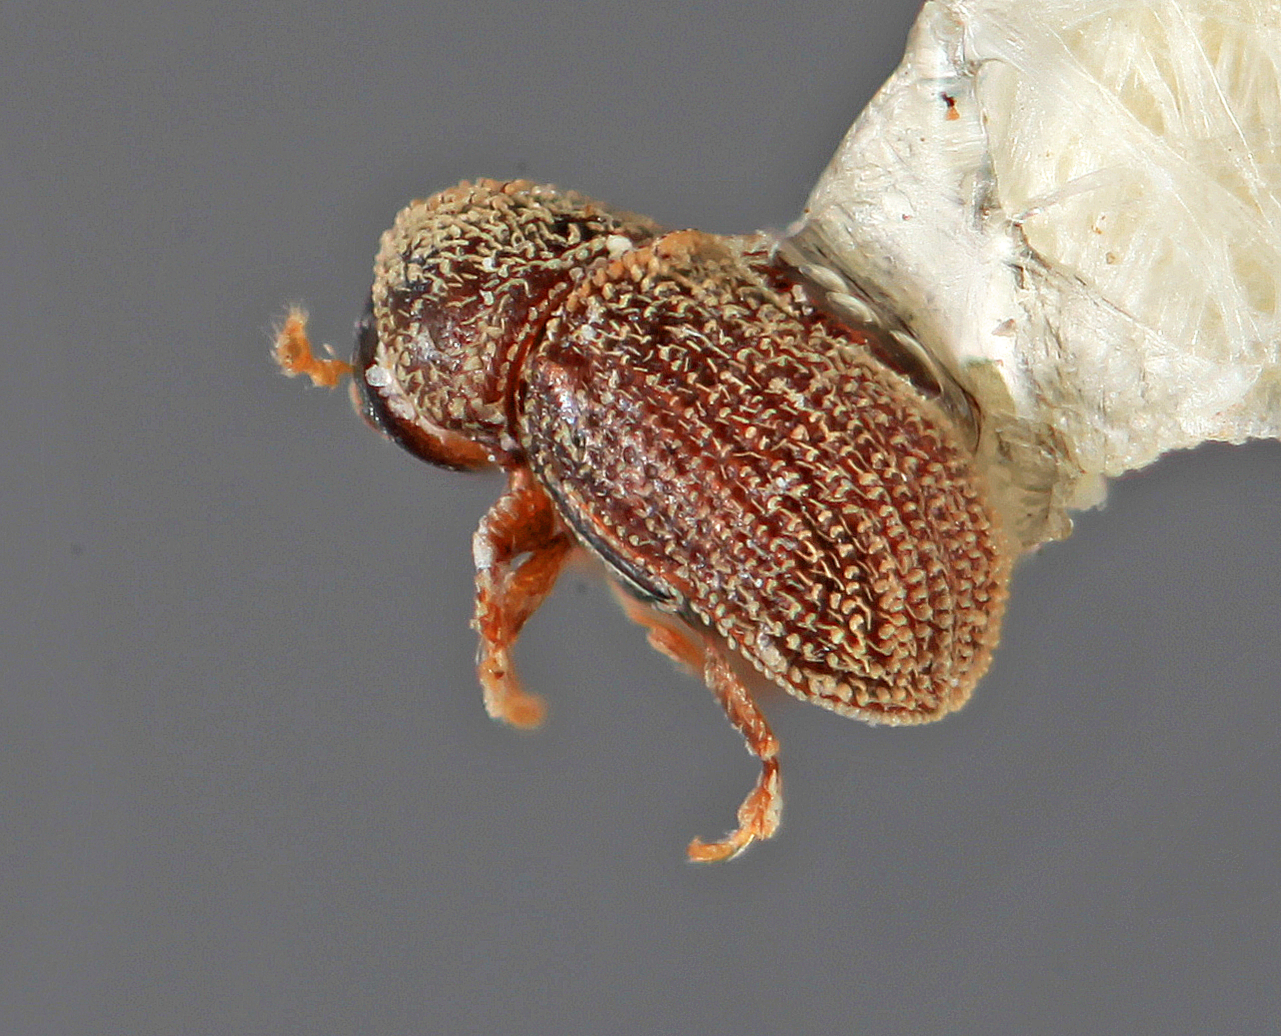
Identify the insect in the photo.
Liparthrum mexicanus
